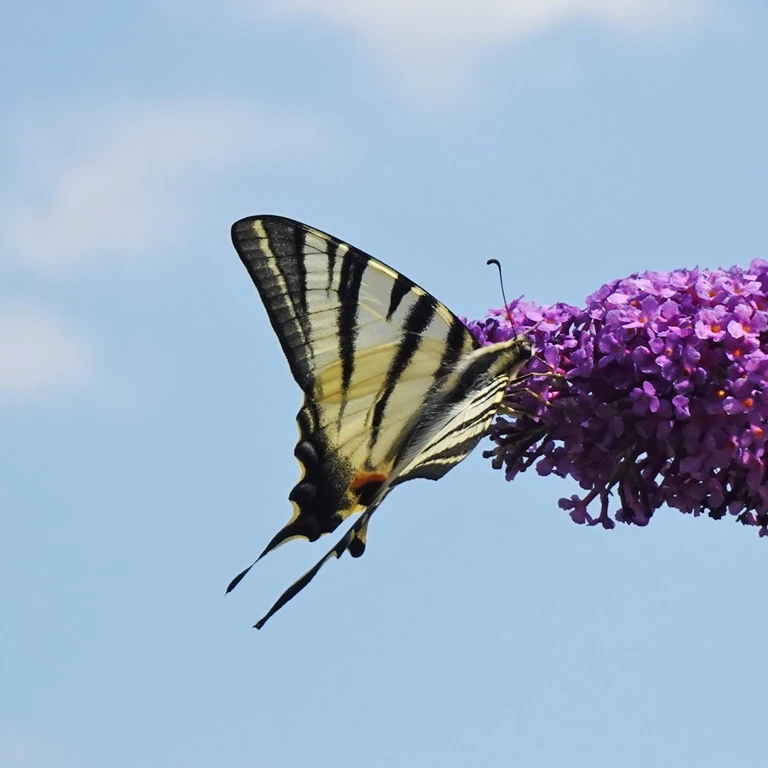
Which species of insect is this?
Iphiclides podalirius
